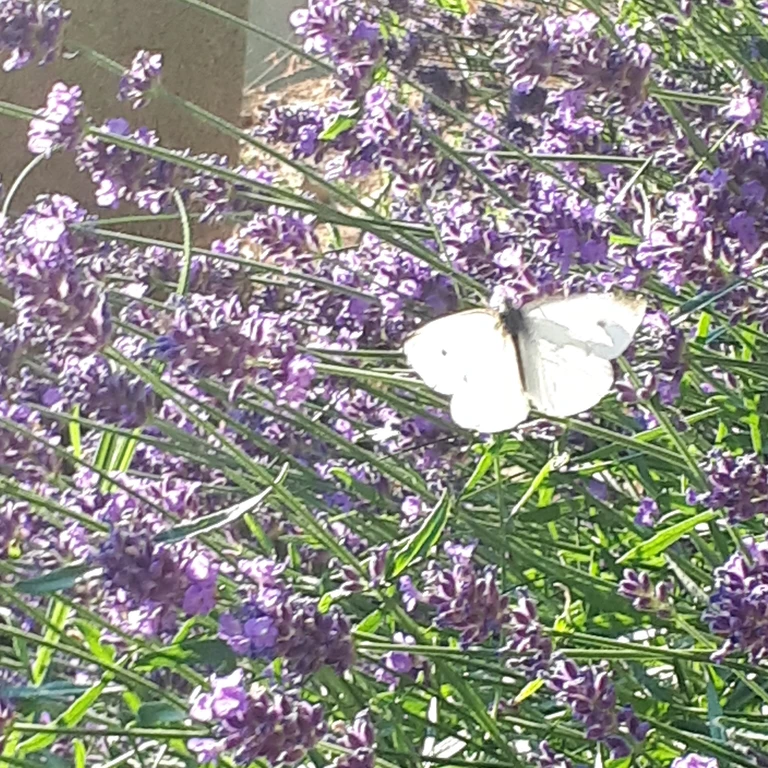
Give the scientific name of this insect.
Pieris rapae
